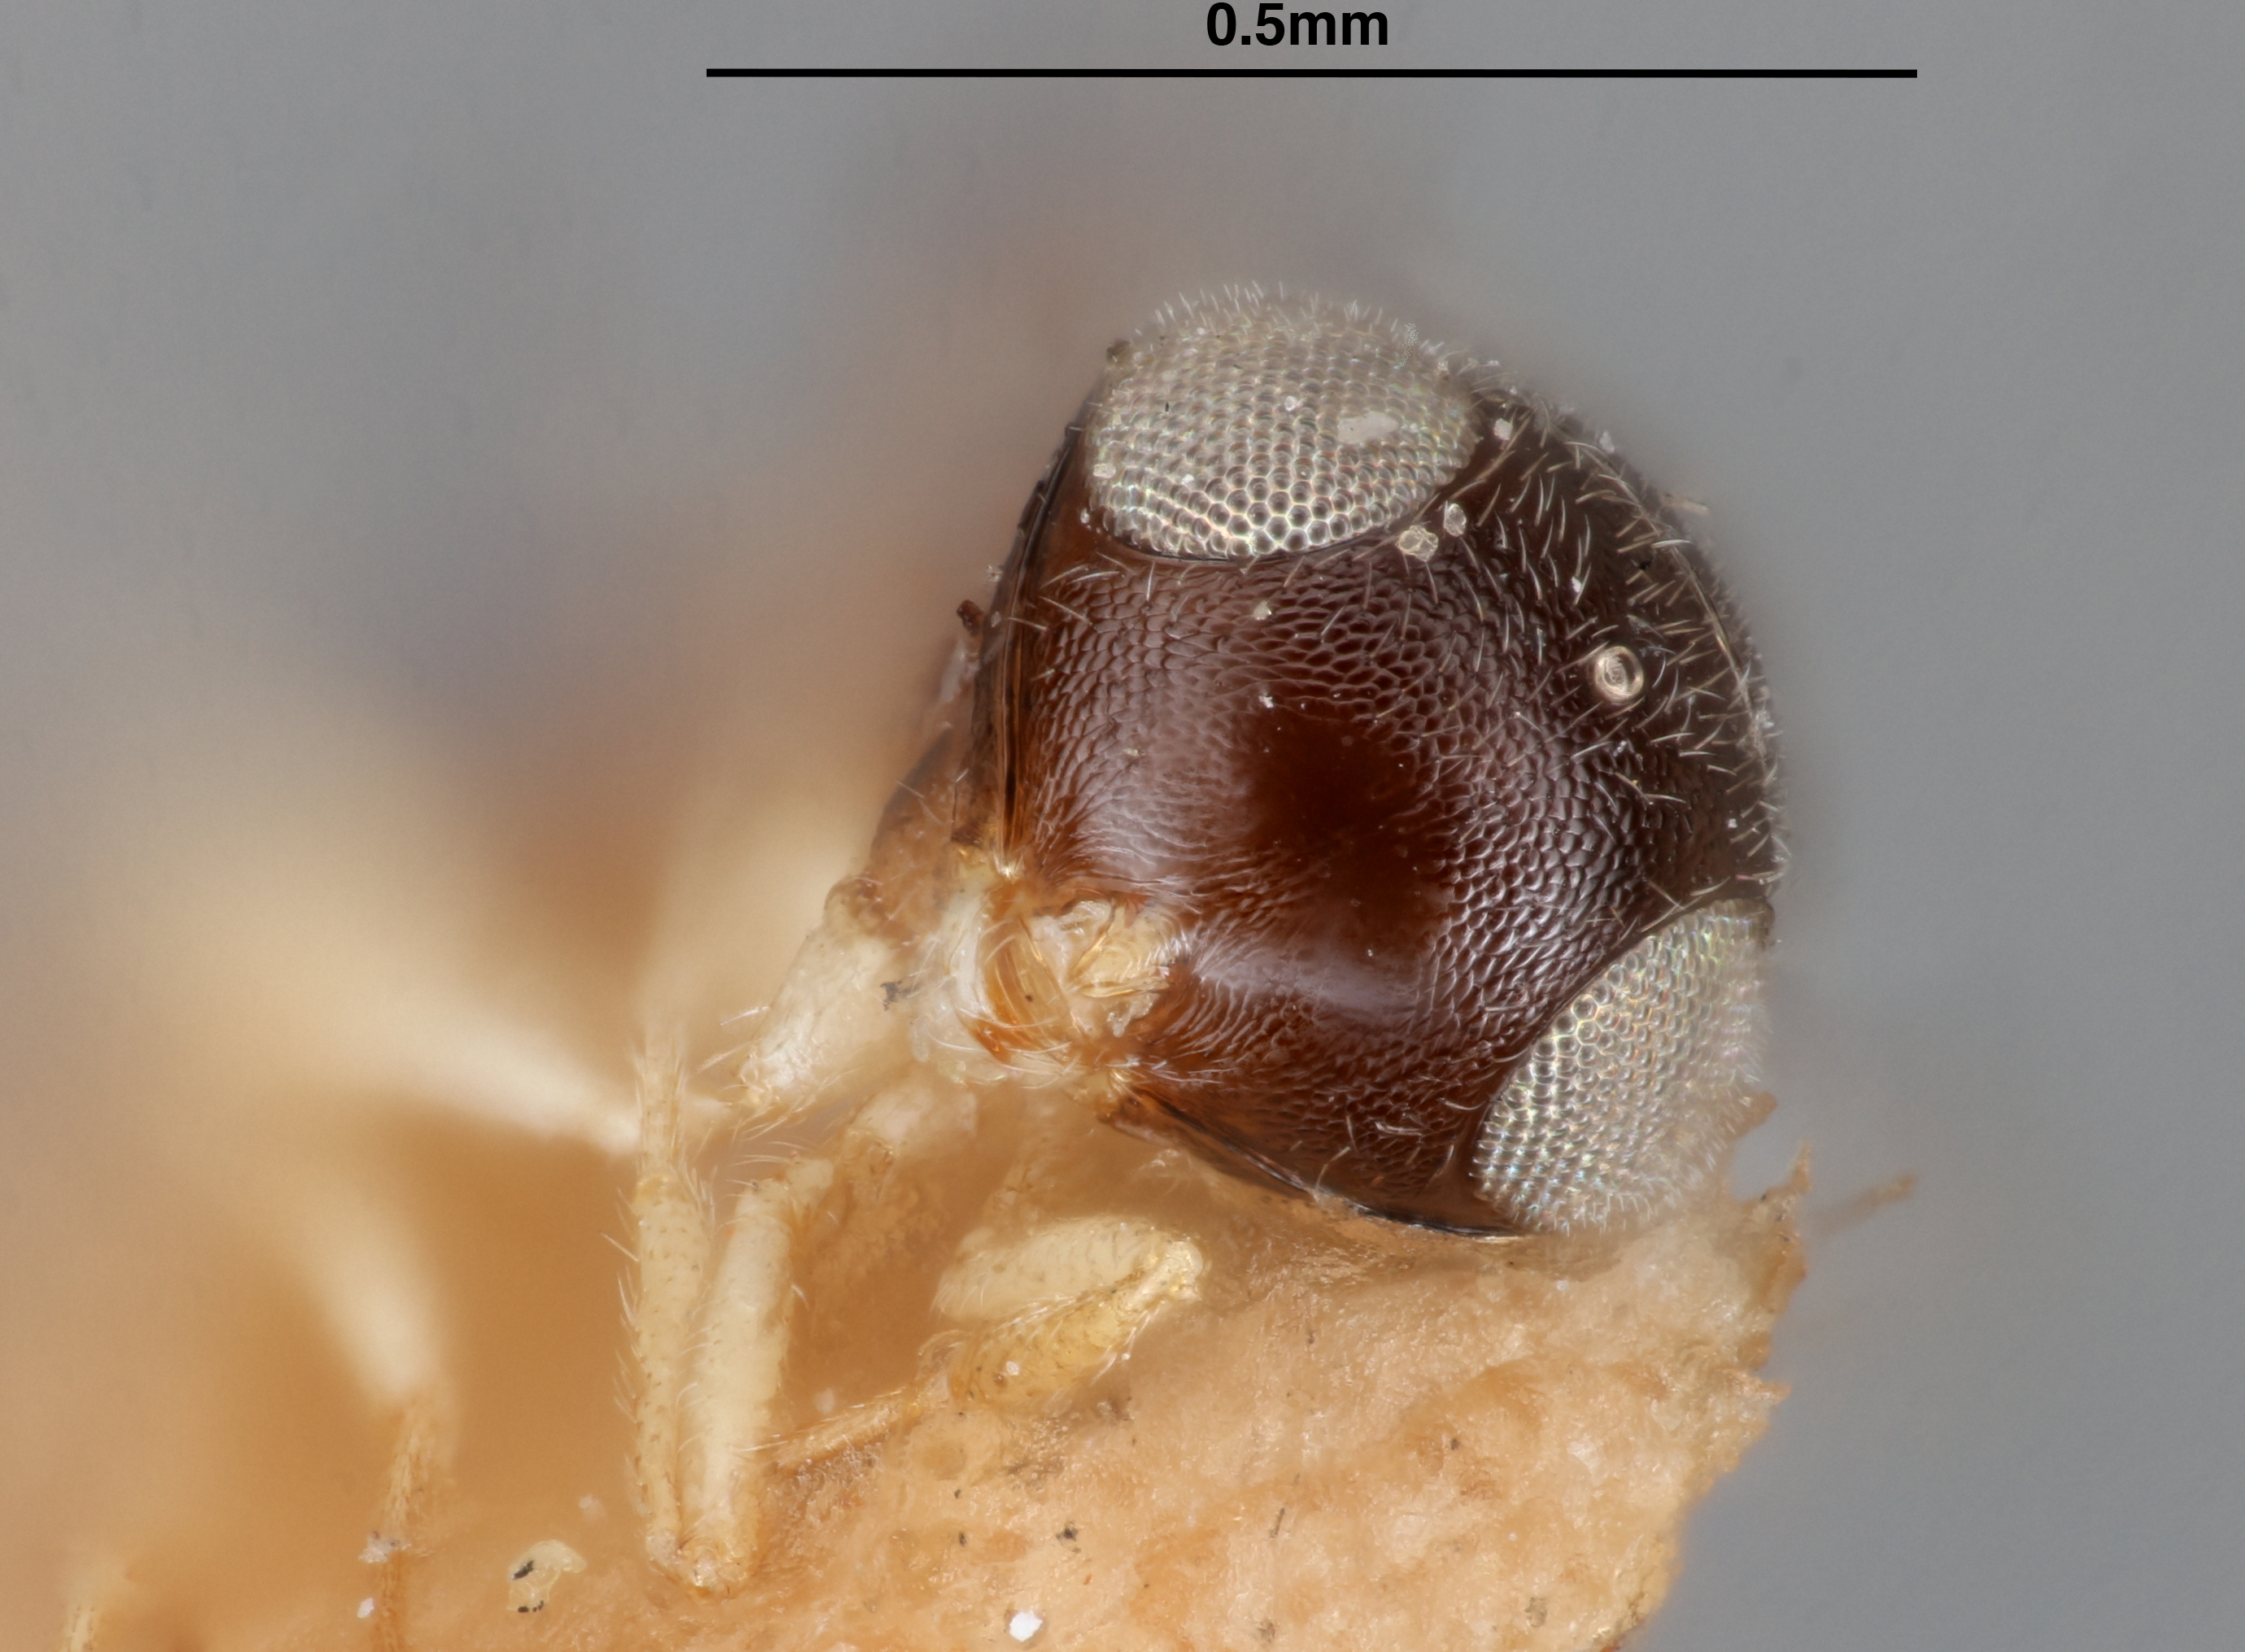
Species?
Ceratobaeus cholakadensis
